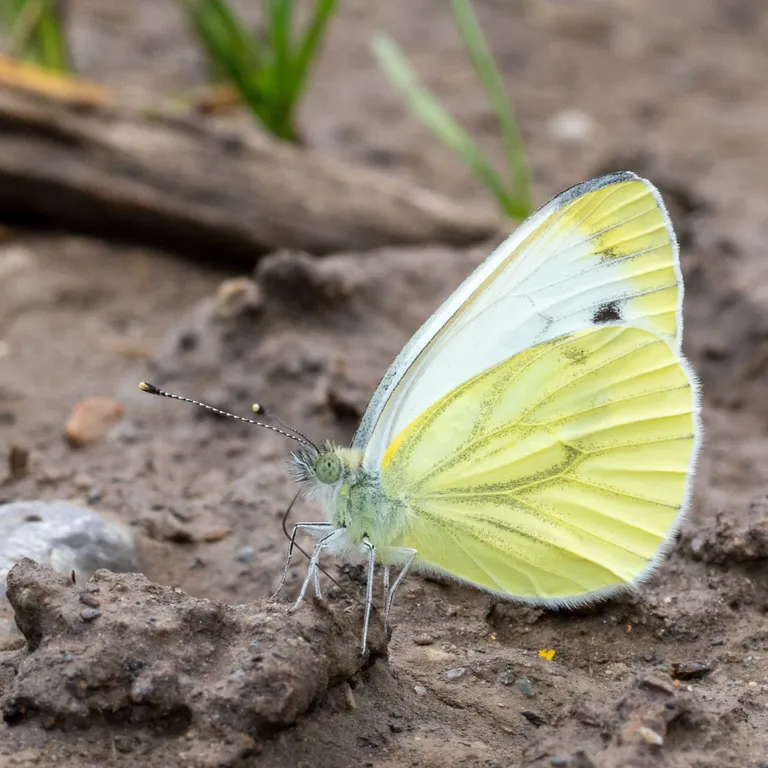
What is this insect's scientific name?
Pieris napi
